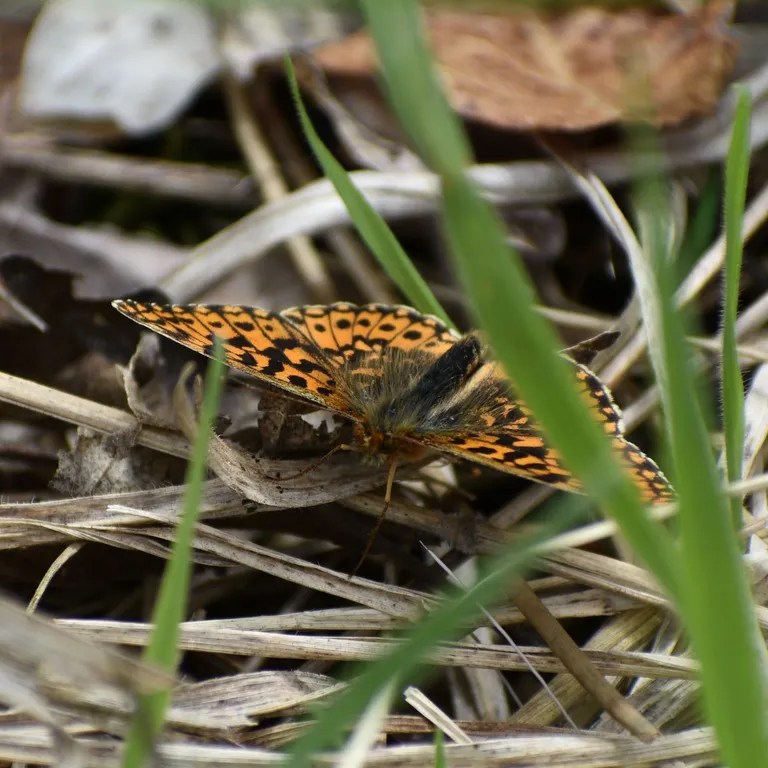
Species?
Boloria dia
